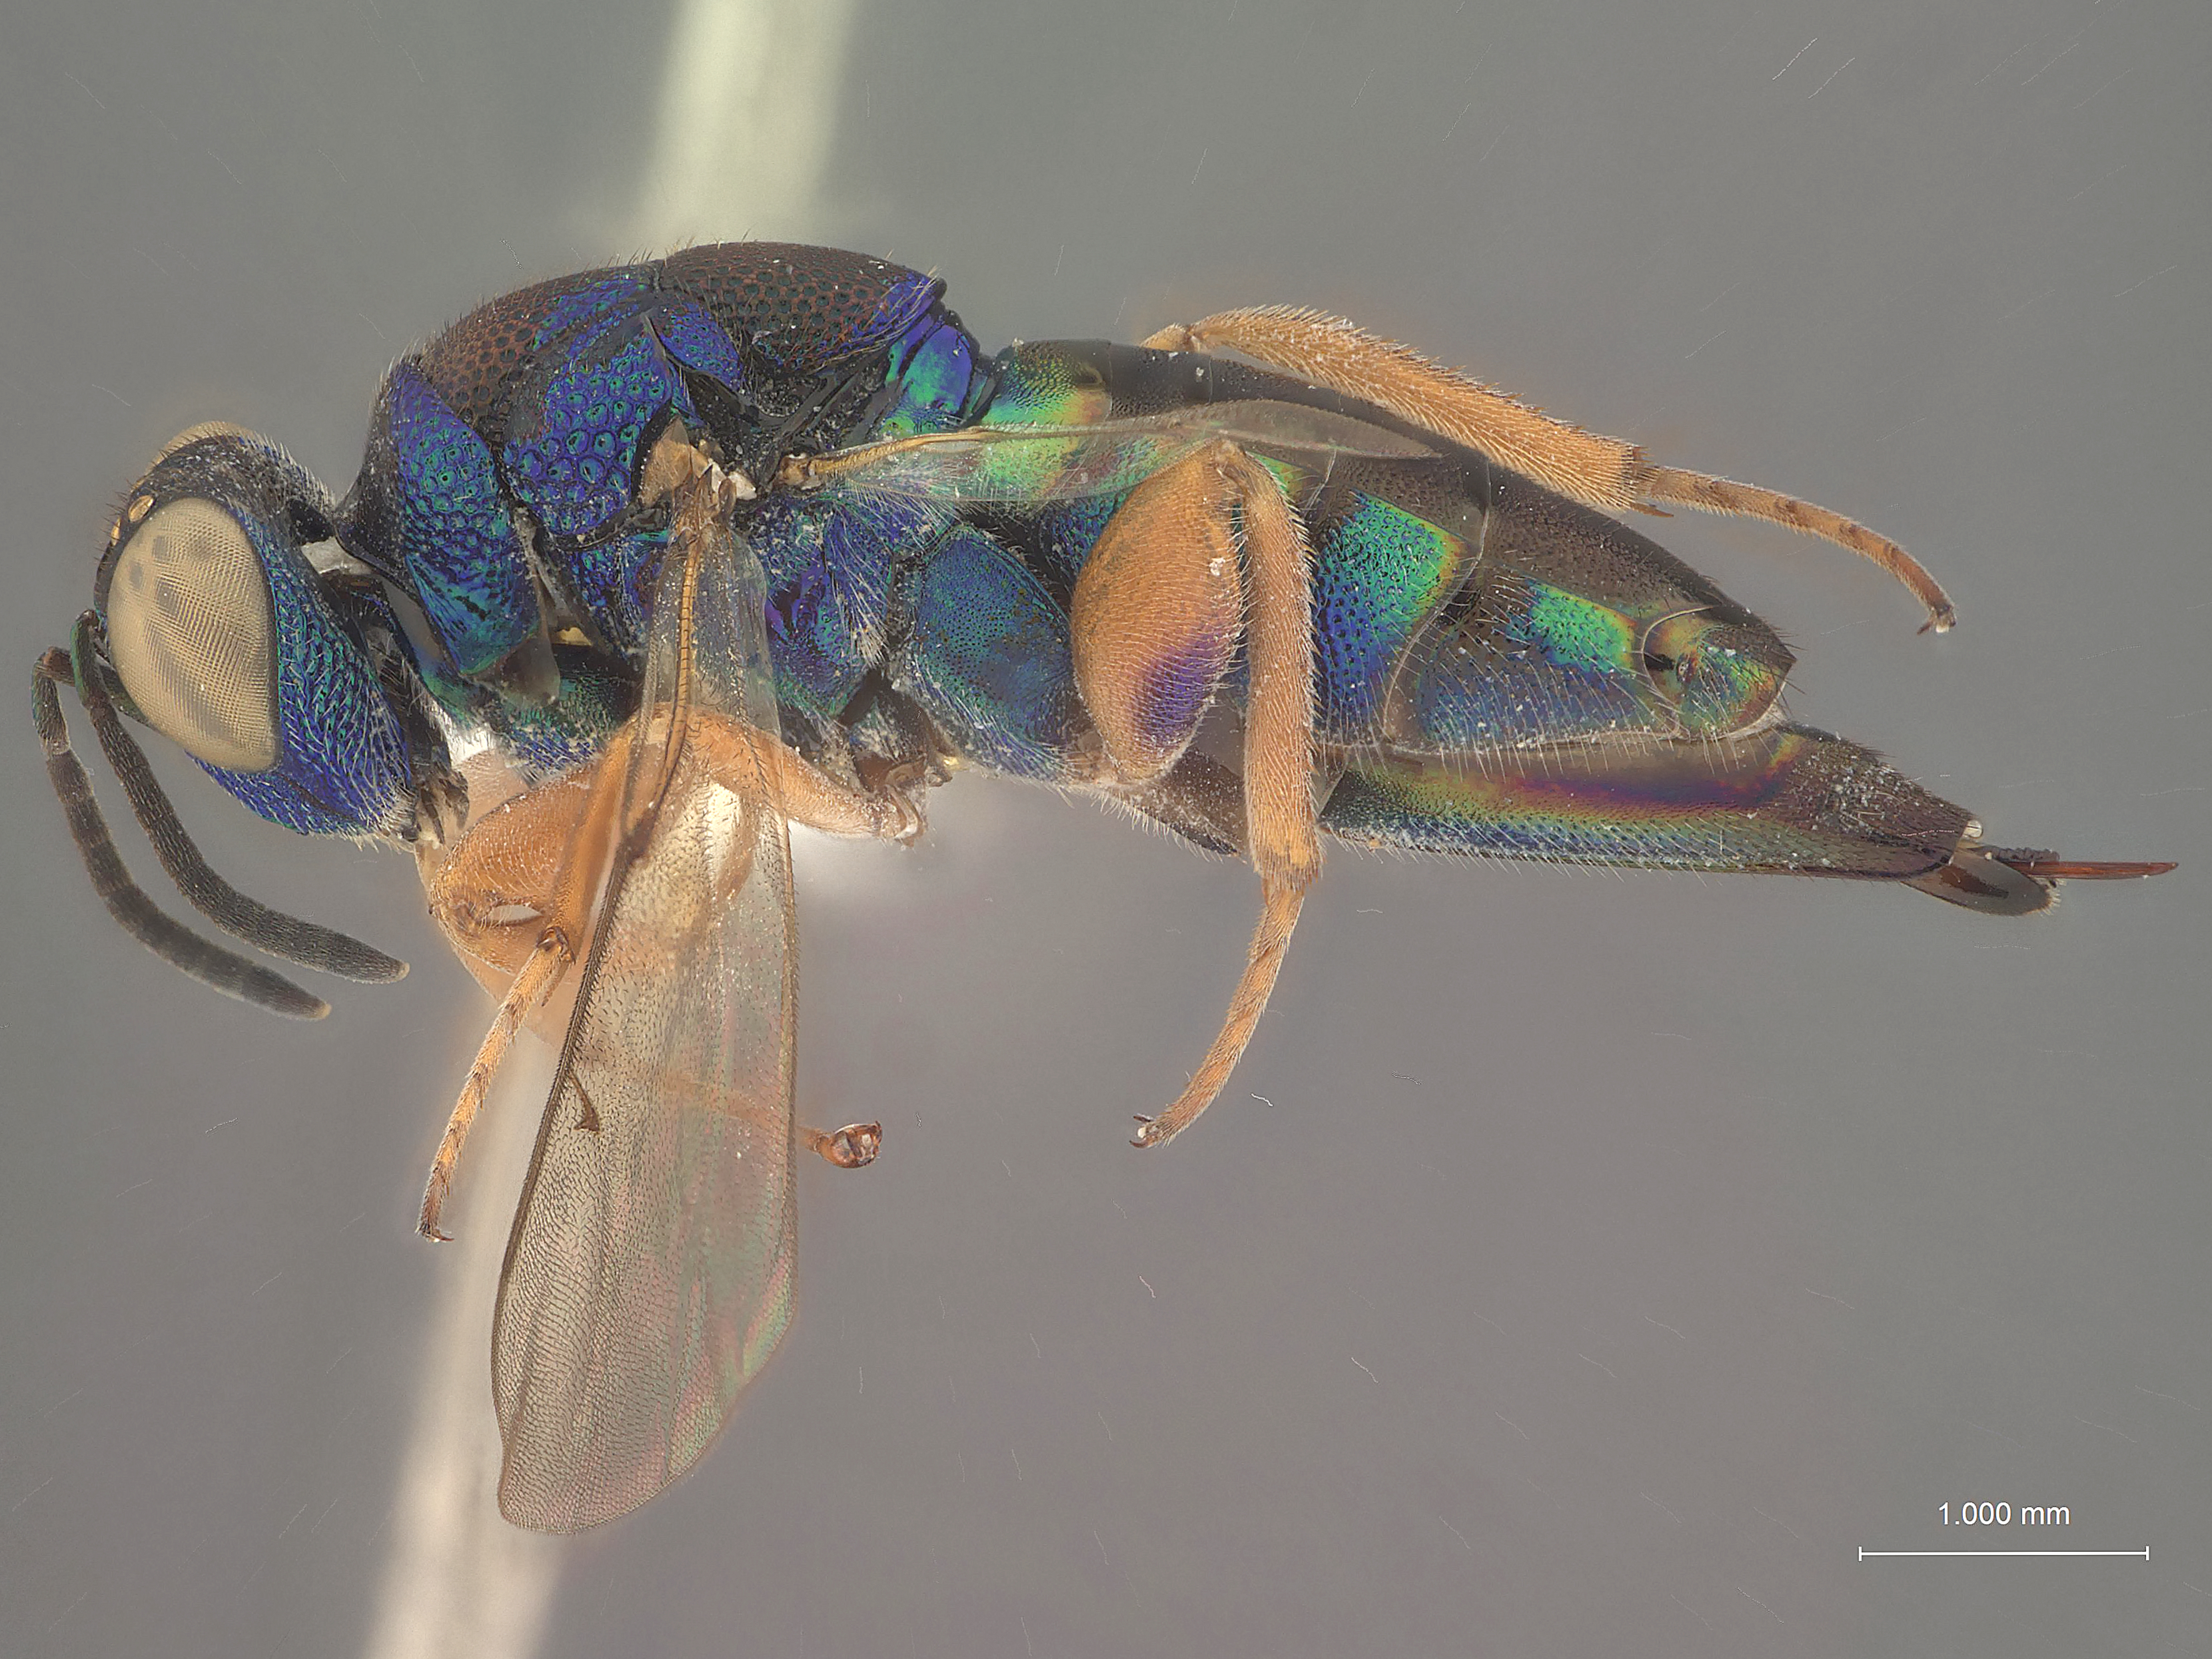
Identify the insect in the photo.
Hadroepistenia glabra
